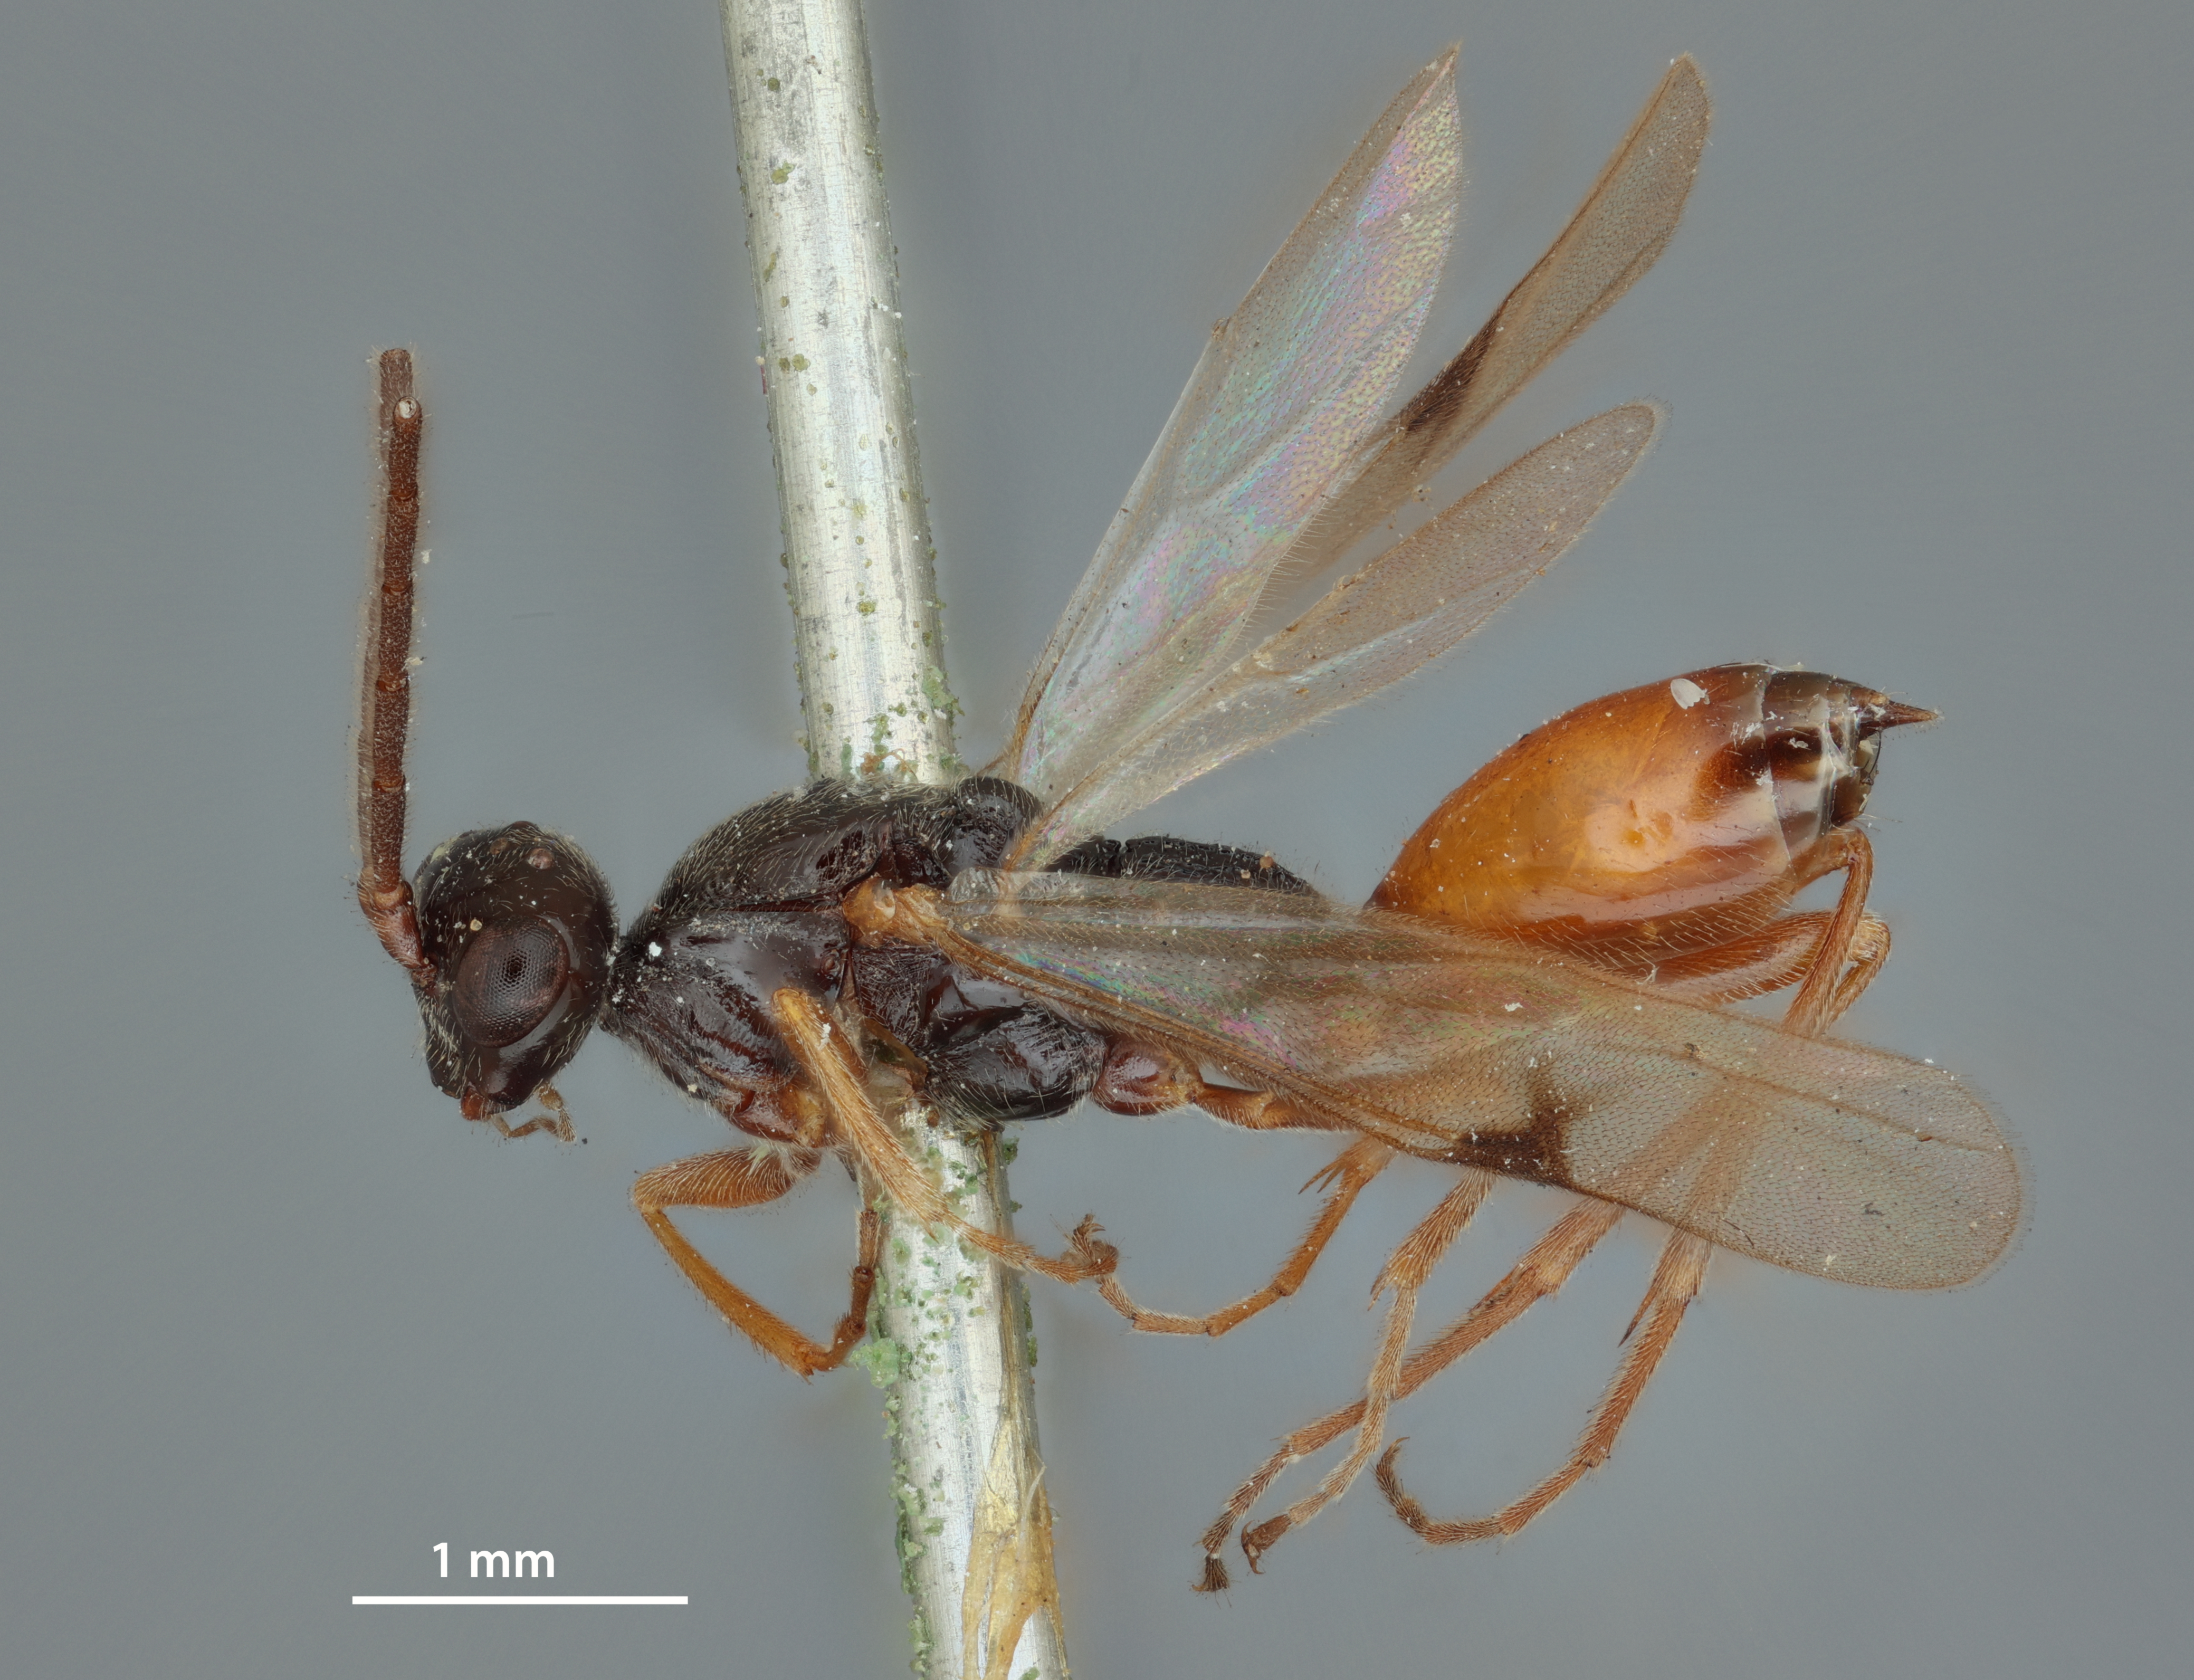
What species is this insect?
Proctotrypes linelli
